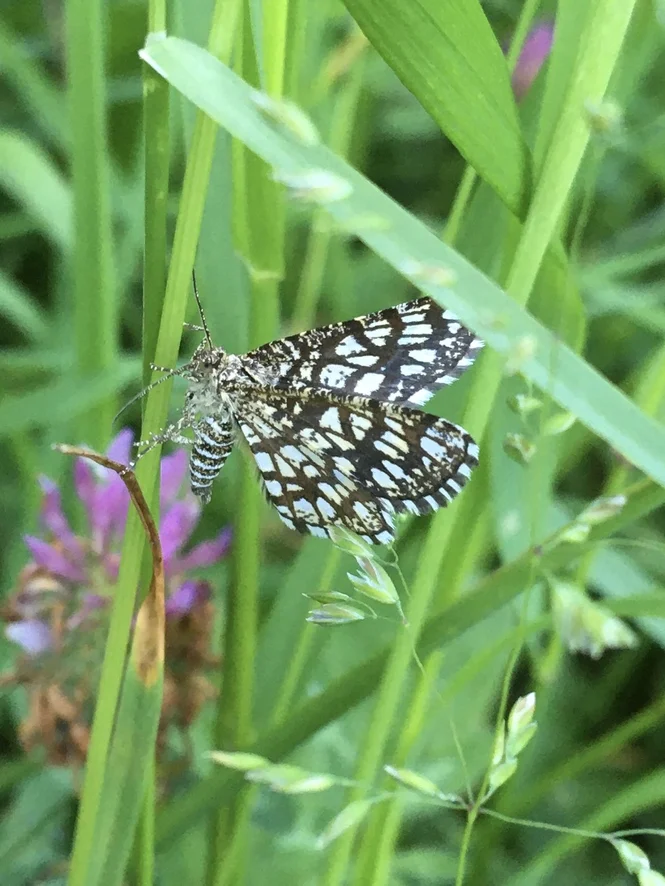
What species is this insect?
Chiasmia clathrata
